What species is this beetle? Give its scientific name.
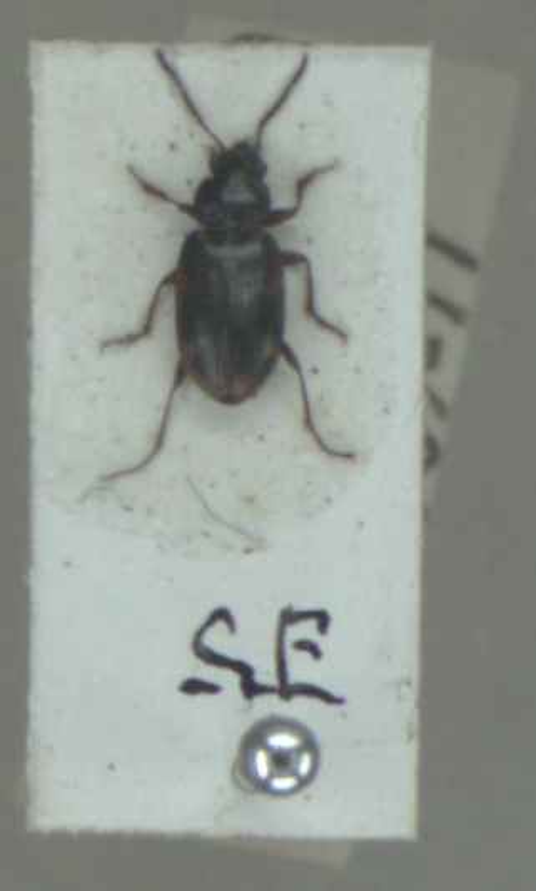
Bembidion varium
